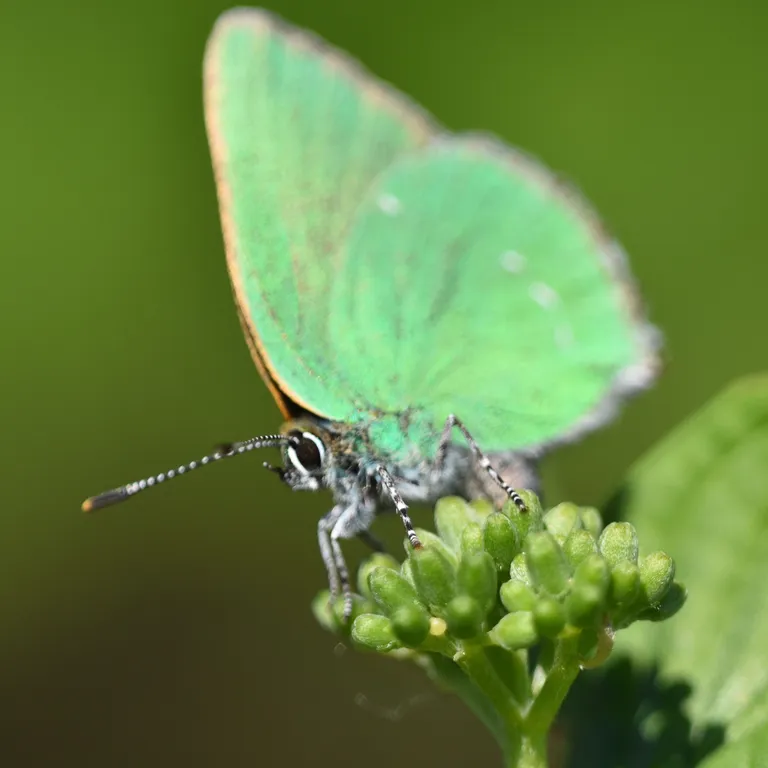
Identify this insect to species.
Callophrys rubi
